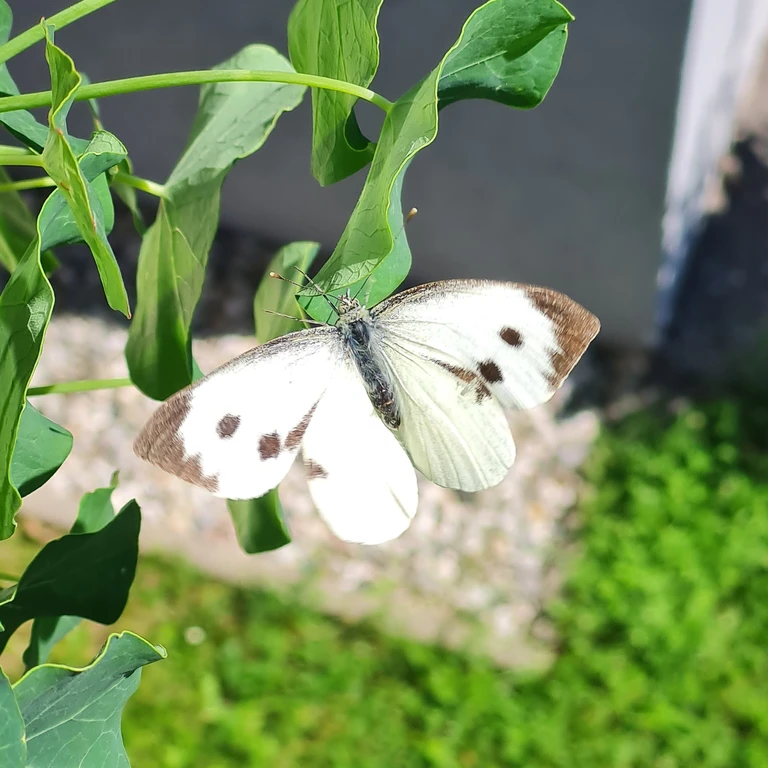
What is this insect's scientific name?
Pieris brassicae
